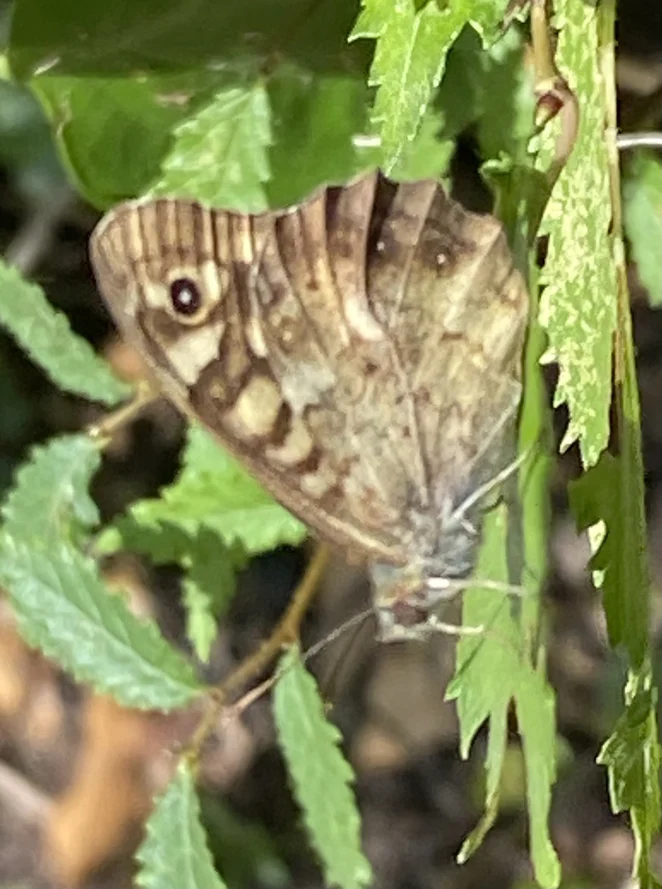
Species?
Pararge aegeria
